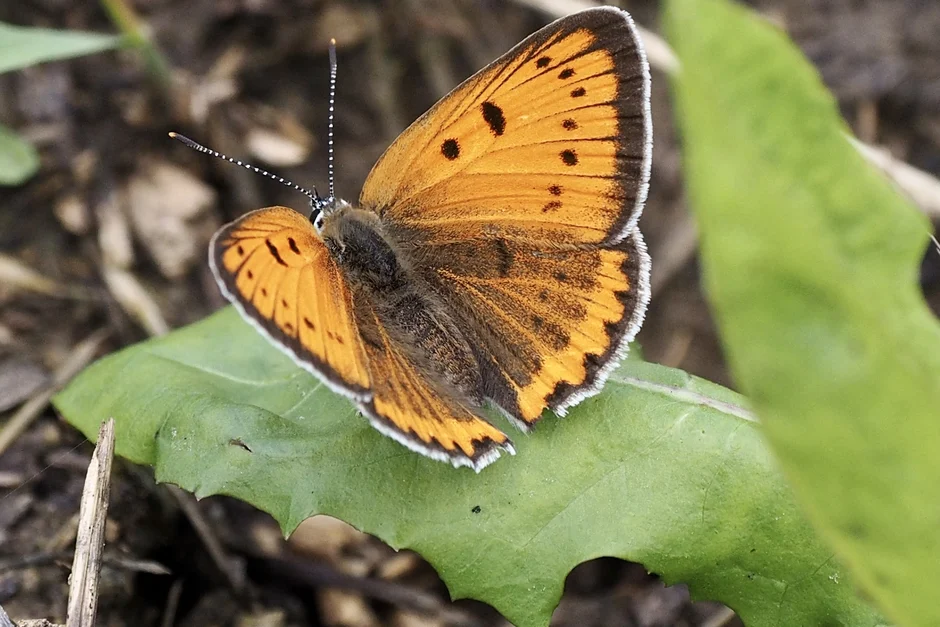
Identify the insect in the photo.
Lycaena dispar
